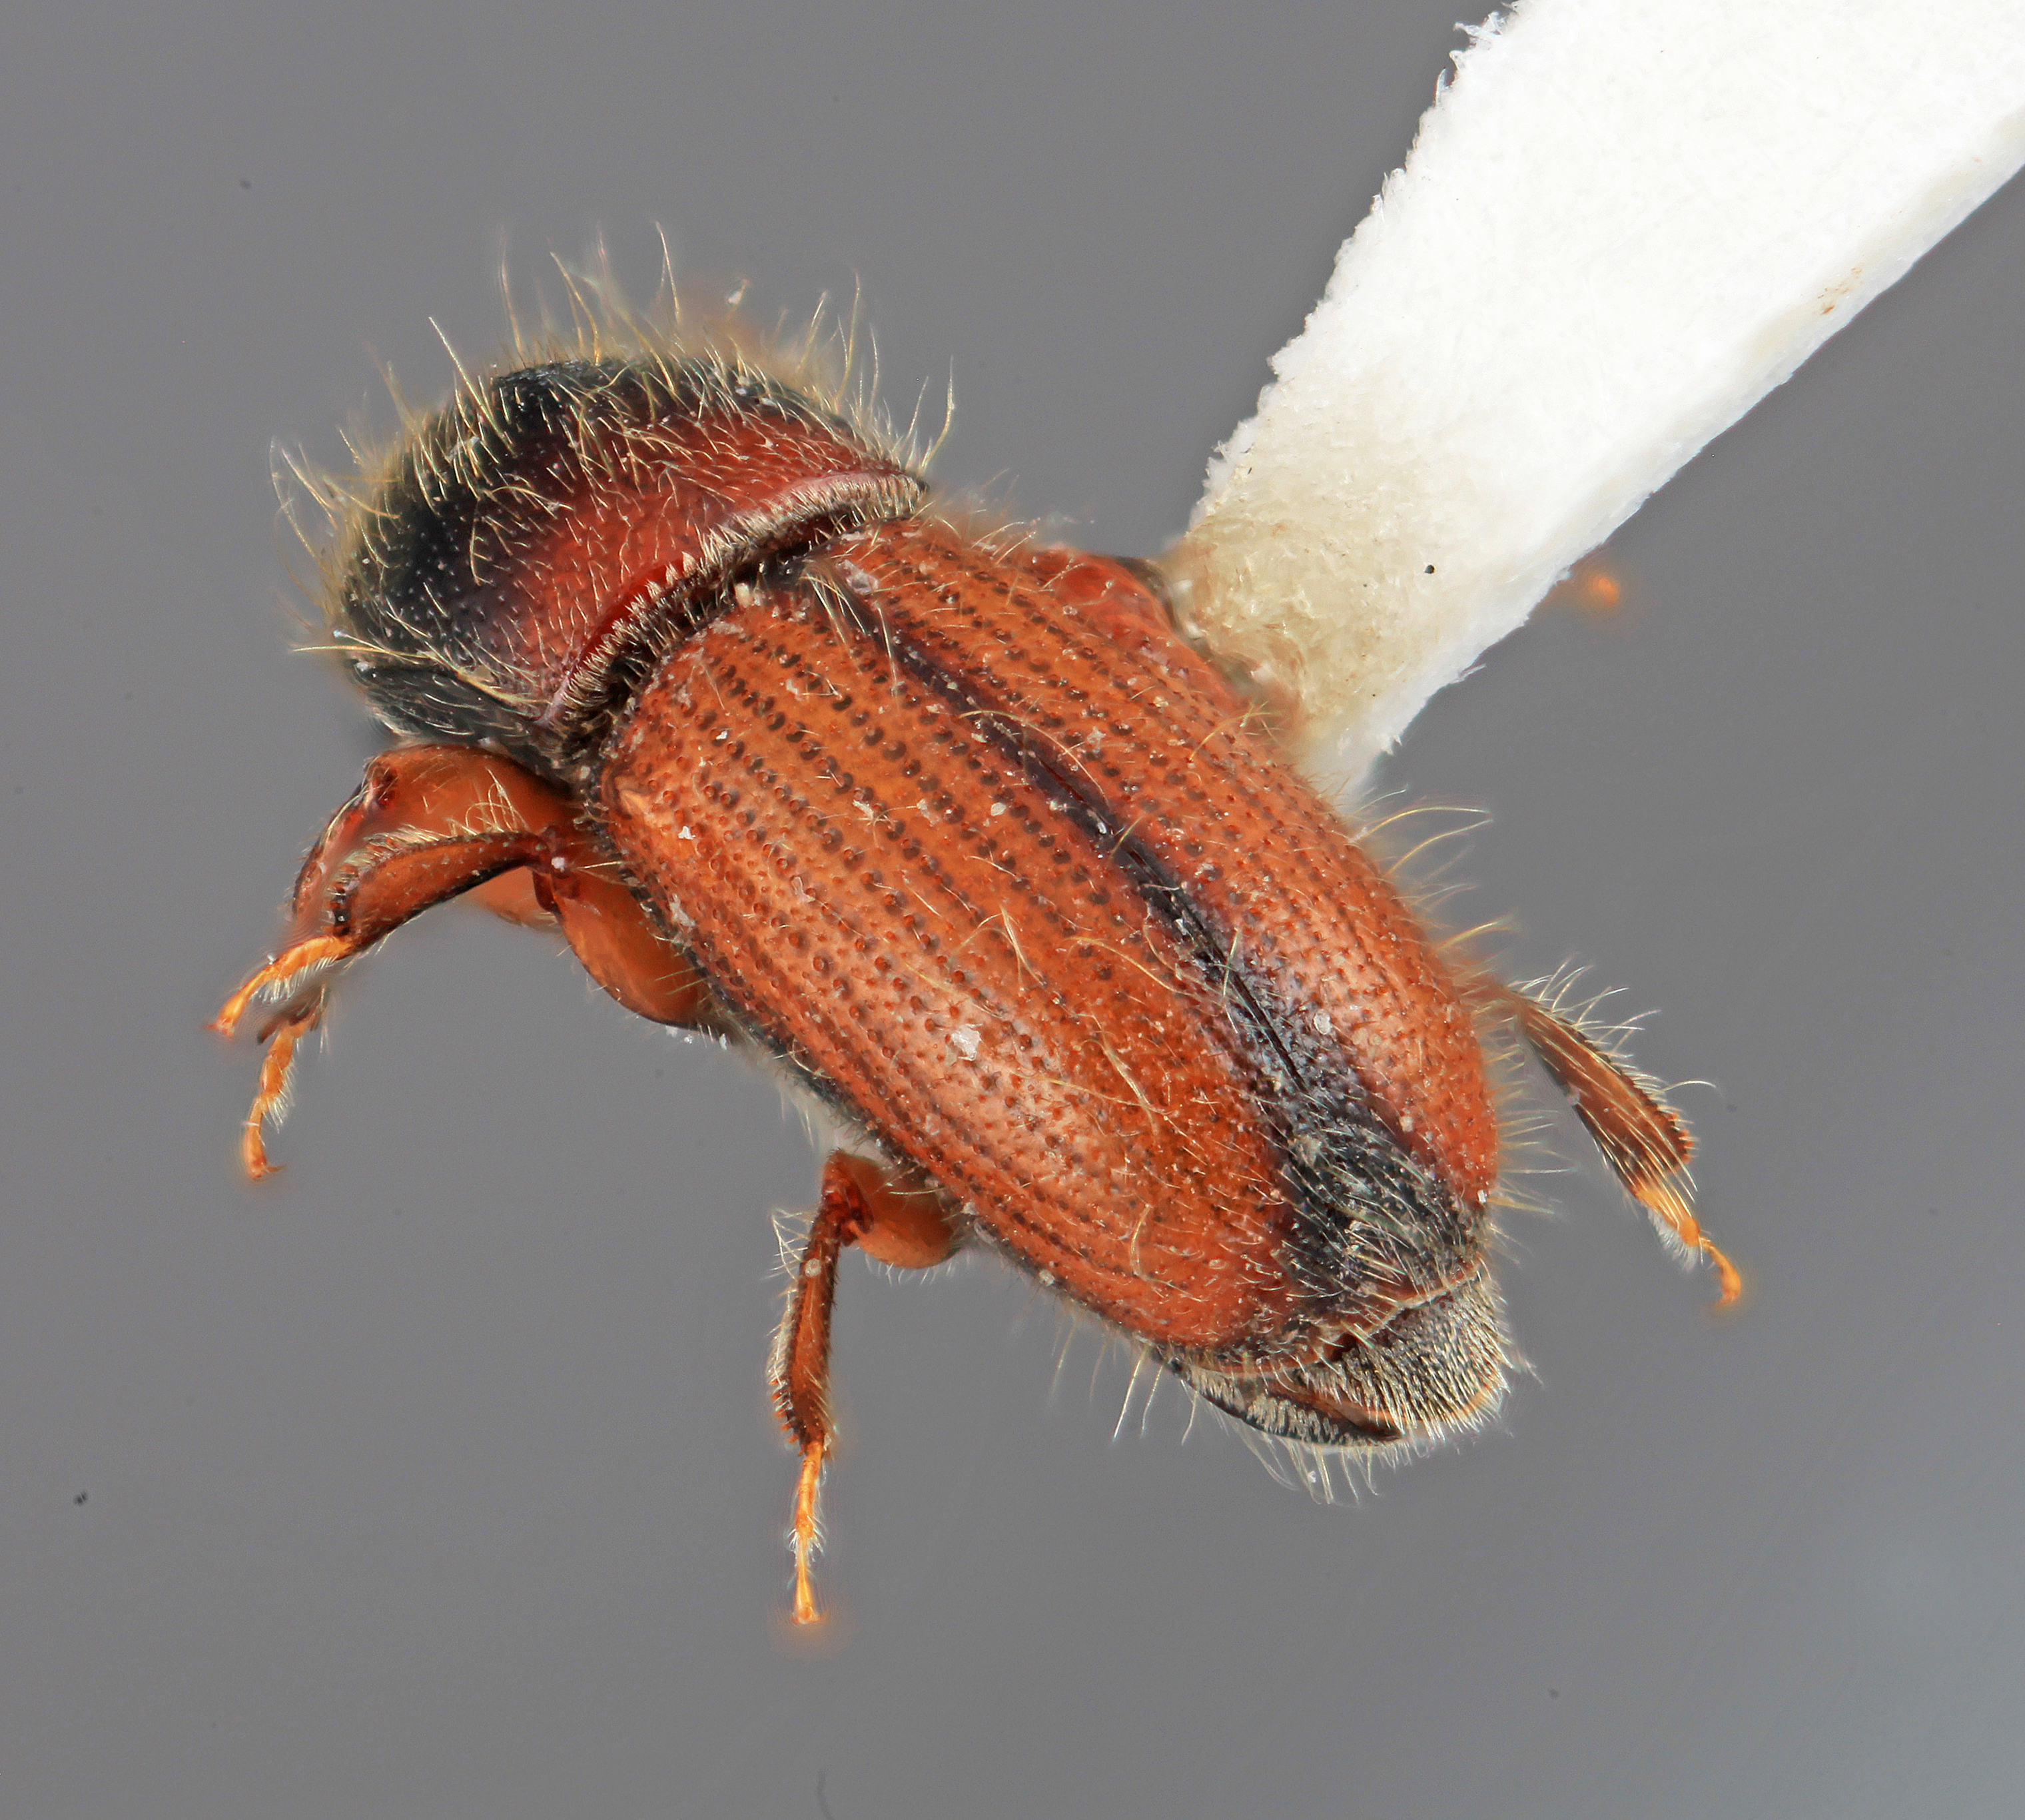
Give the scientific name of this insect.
Scolytodes contractus
